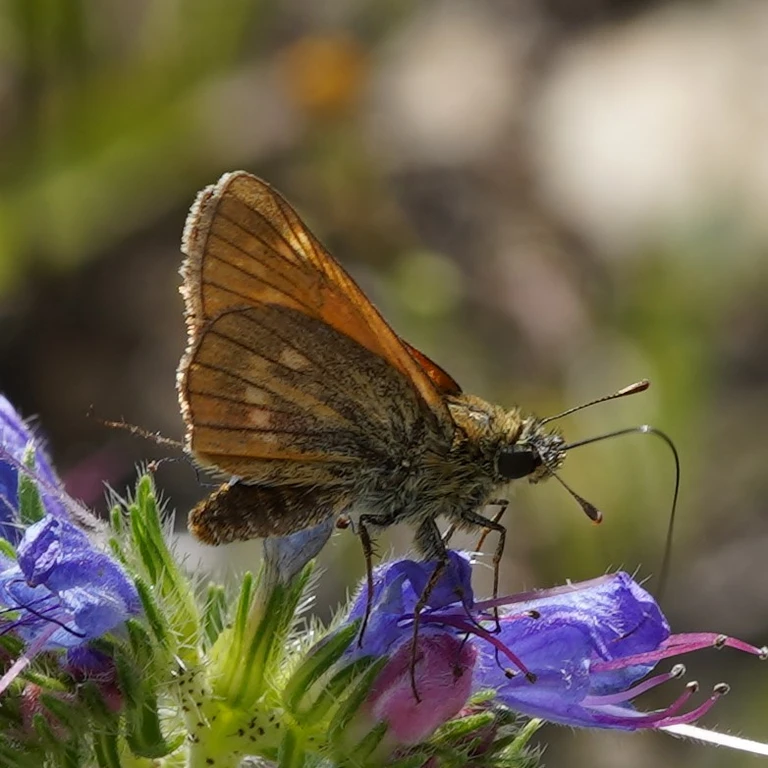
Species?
Ochlodes sylvanus (also Ochlodes venata)
